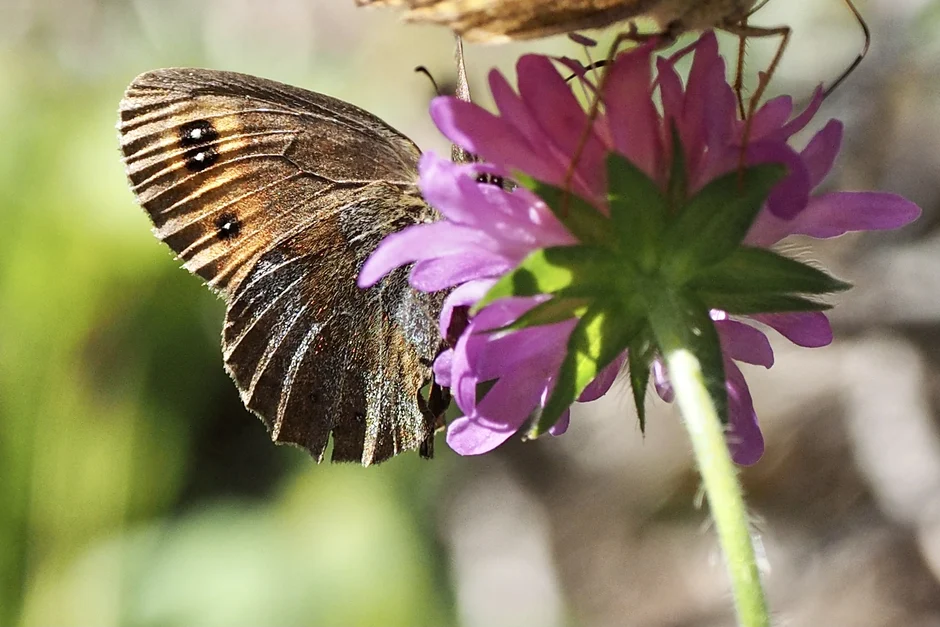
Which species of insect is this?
Erebia aethiops
